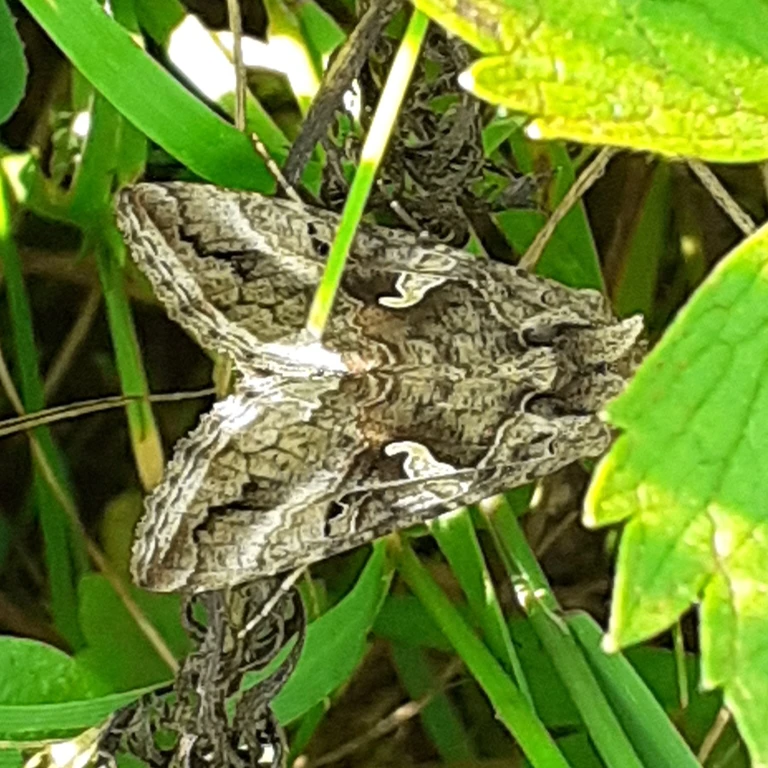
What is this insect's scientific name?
Autographa gamma
